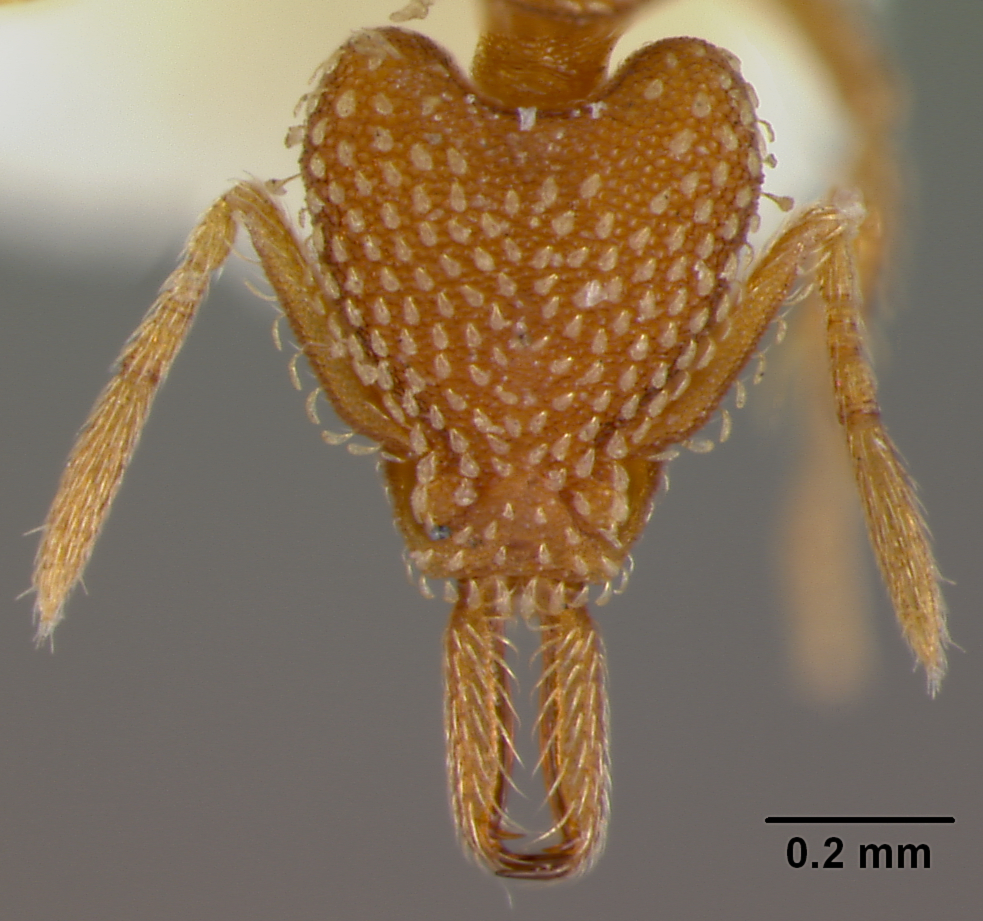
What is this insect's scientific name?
Strumigenys louisianae
